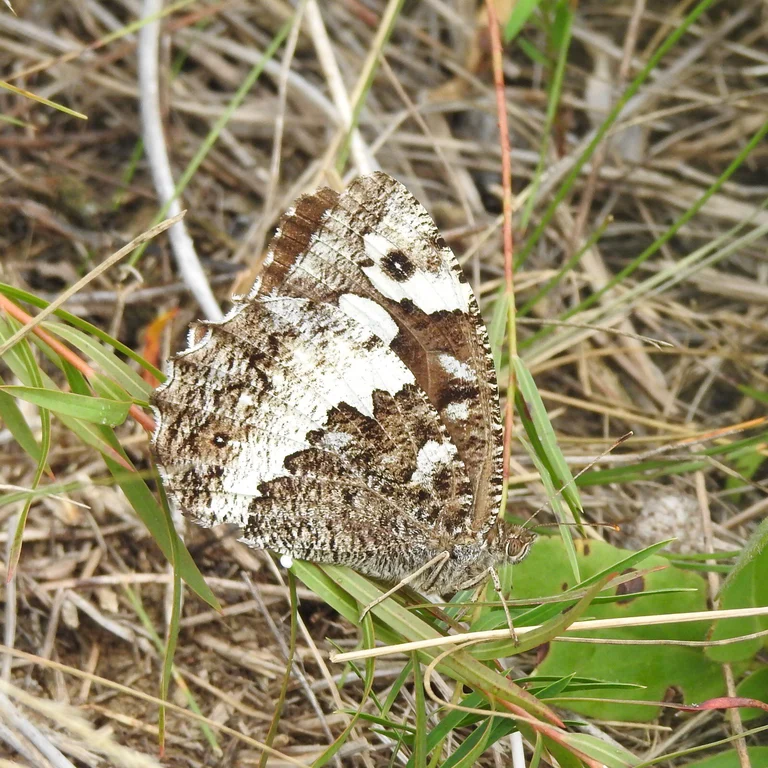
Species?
Brintesia circe
